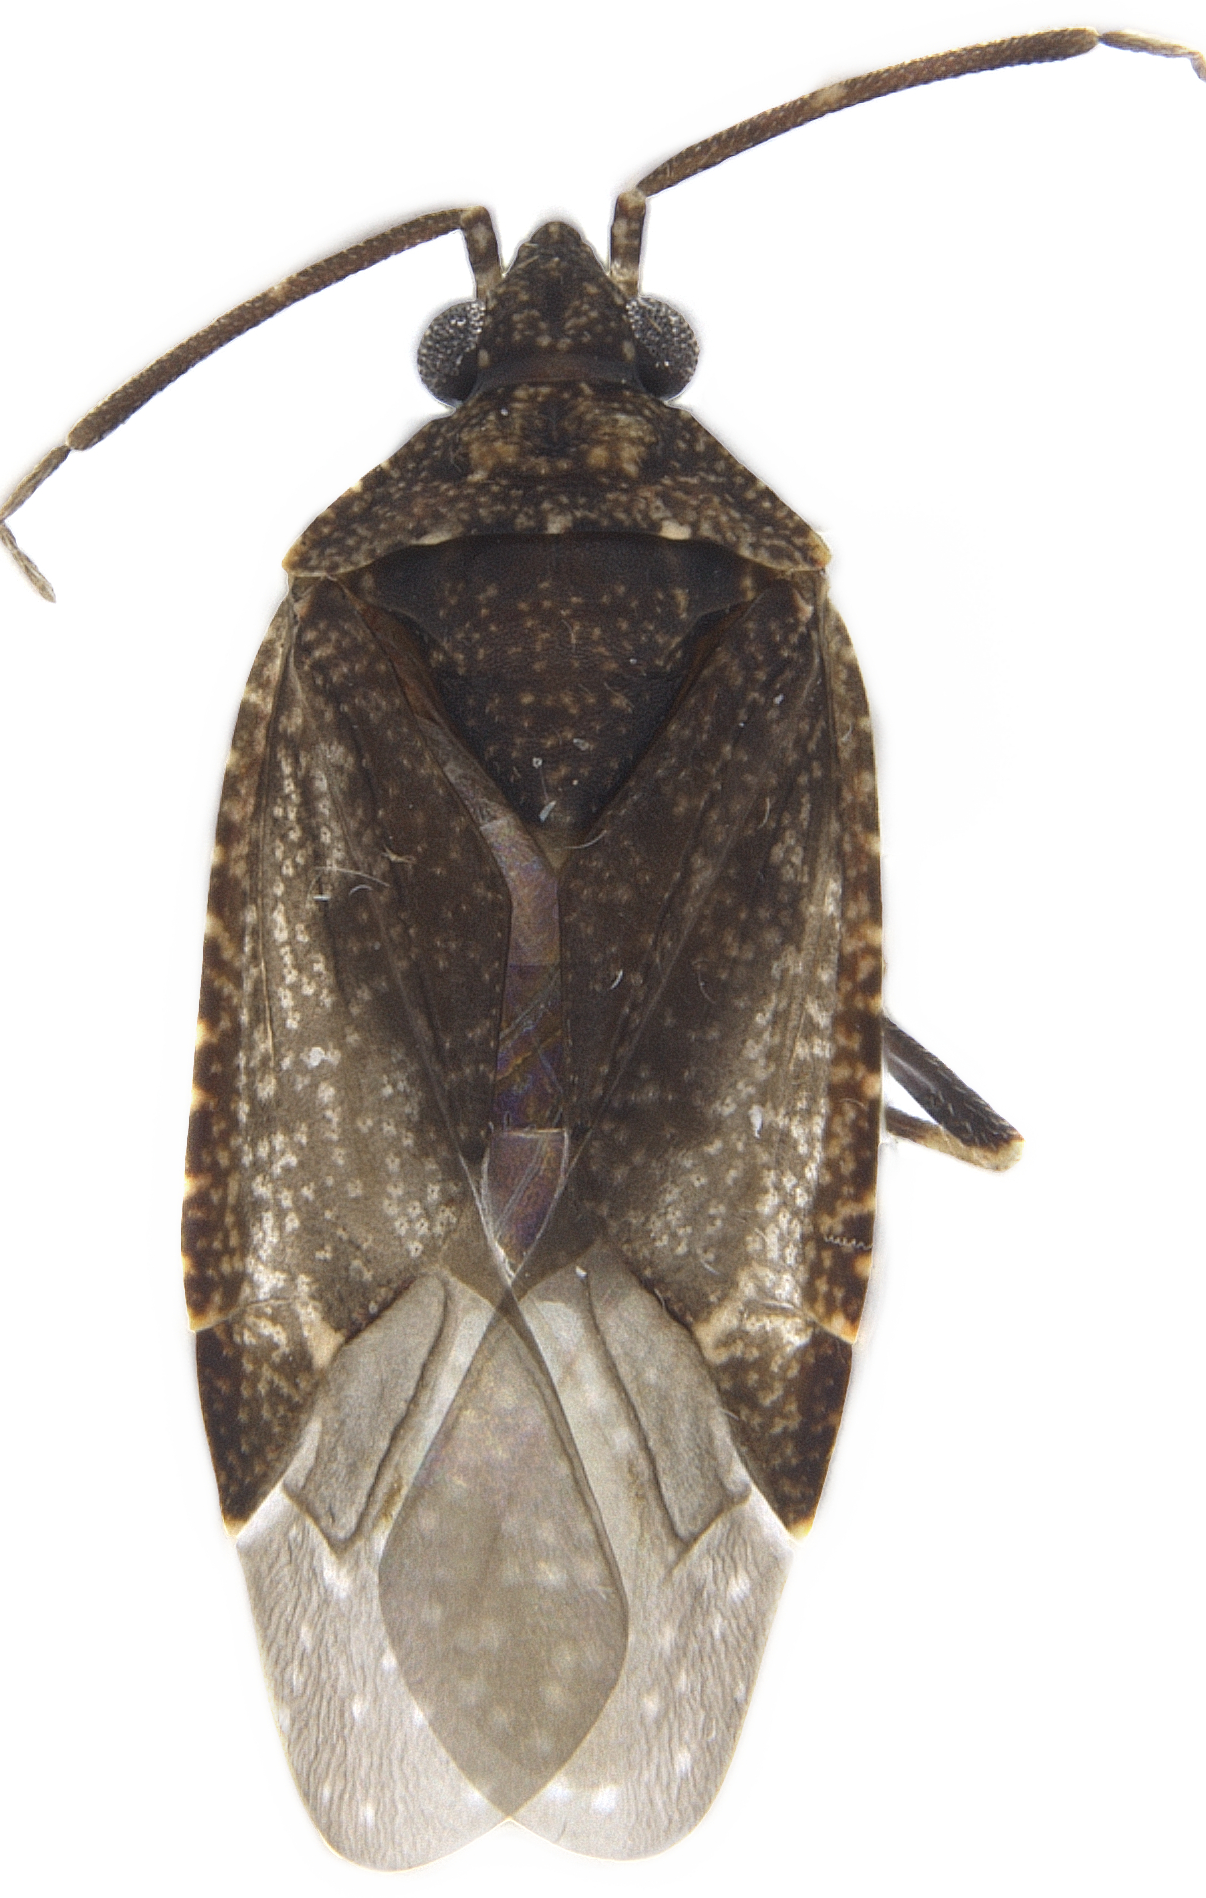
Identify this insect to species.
Peritropis conspersa
